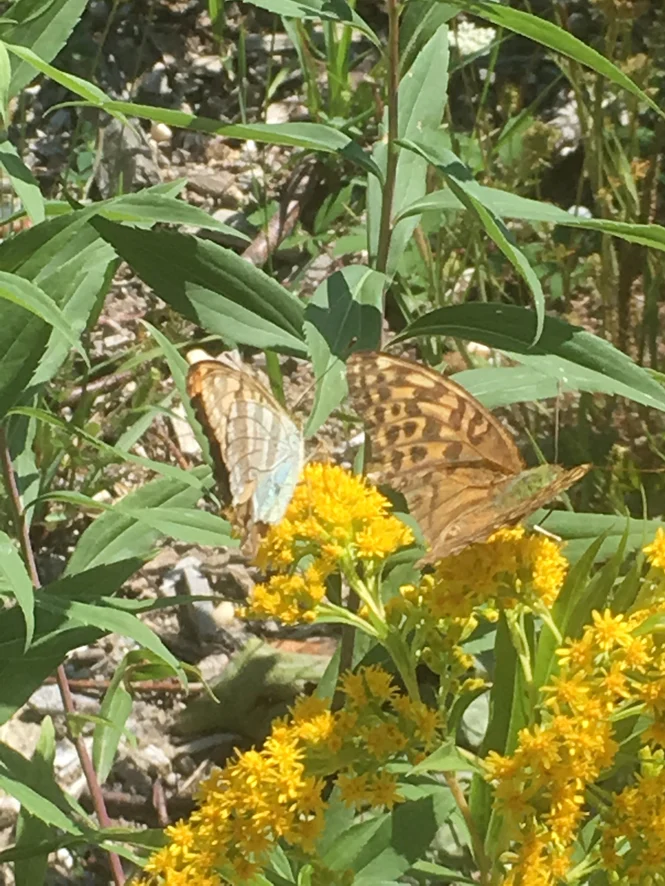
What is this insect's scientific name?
Argynnis paphia
